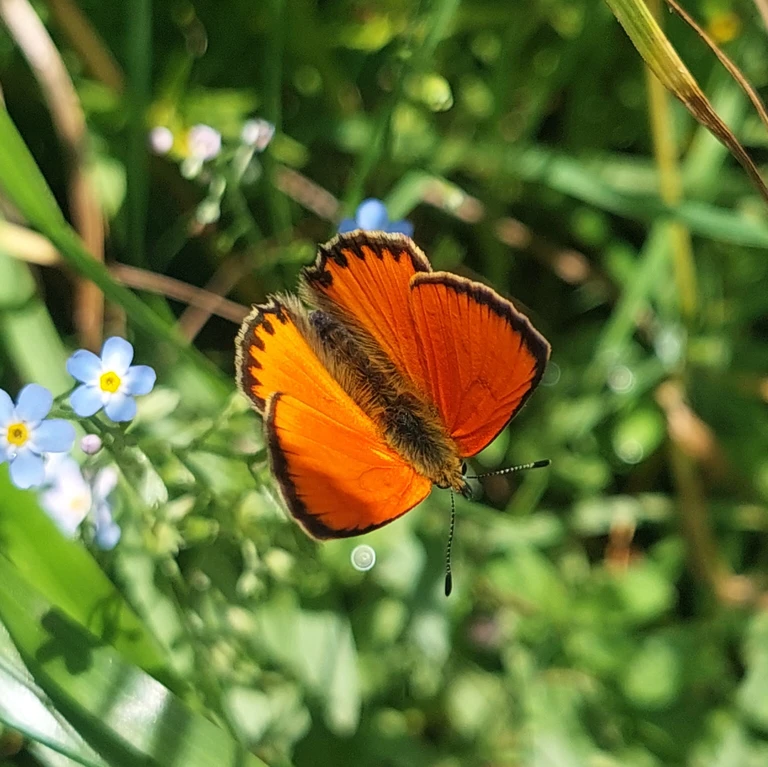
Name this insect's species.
Lycaena virgaureae
